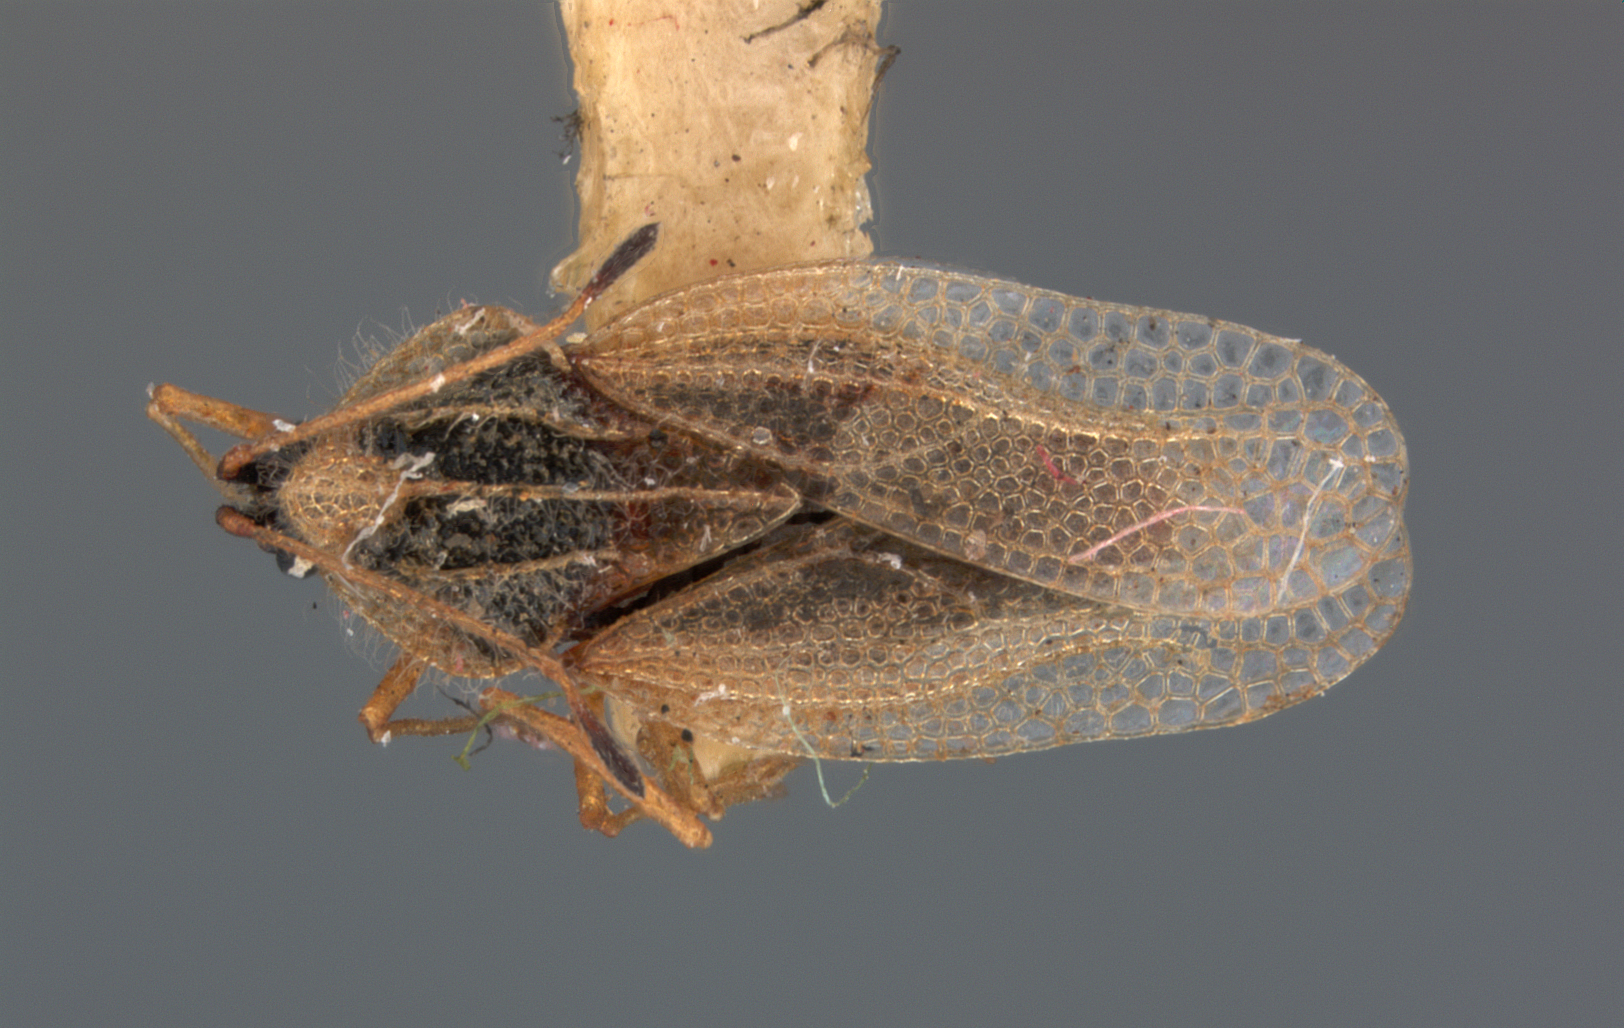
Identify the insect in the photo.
Gargaphia oregona
